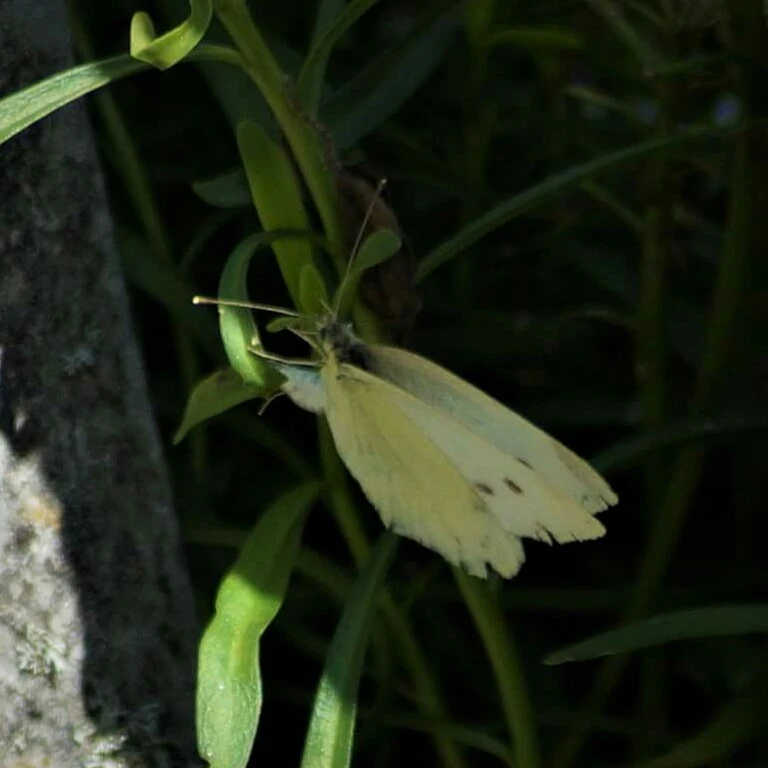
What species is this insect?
Pieris rapae
